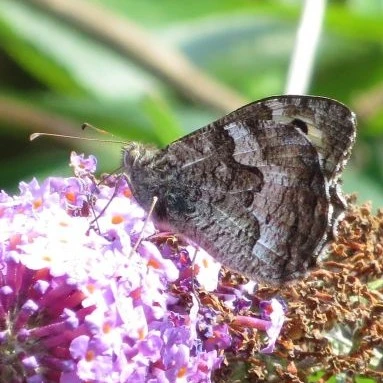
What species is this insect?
Hipparchia semele
